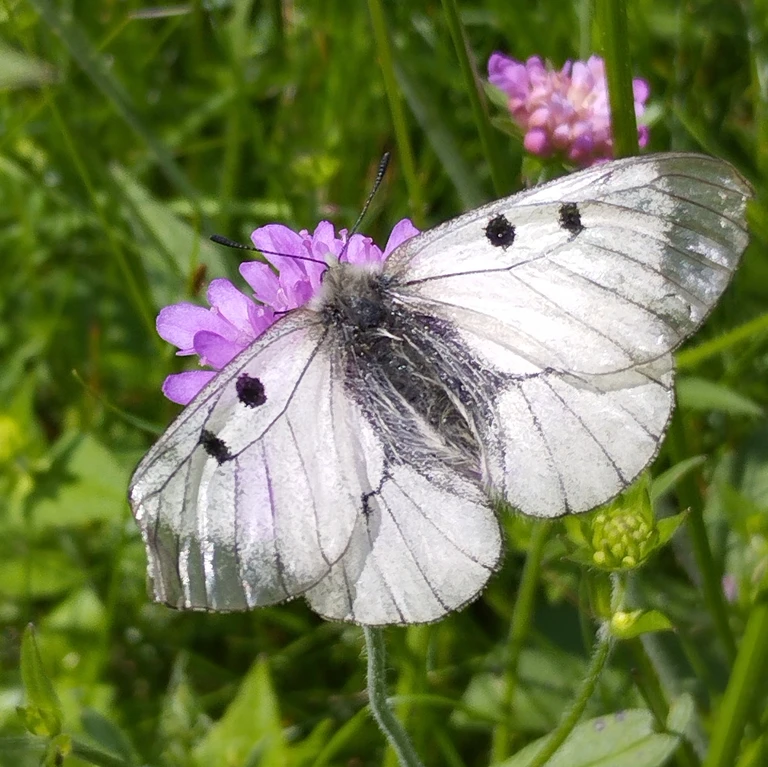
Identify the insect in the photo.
Parnassius mnemosyne
